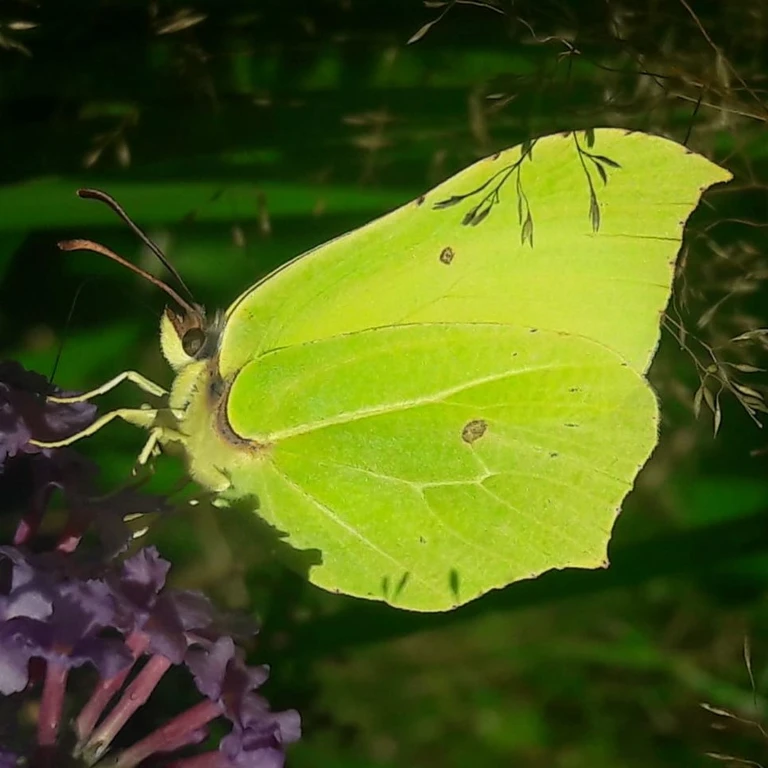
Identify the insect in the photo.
Gonepteryx rhamni
